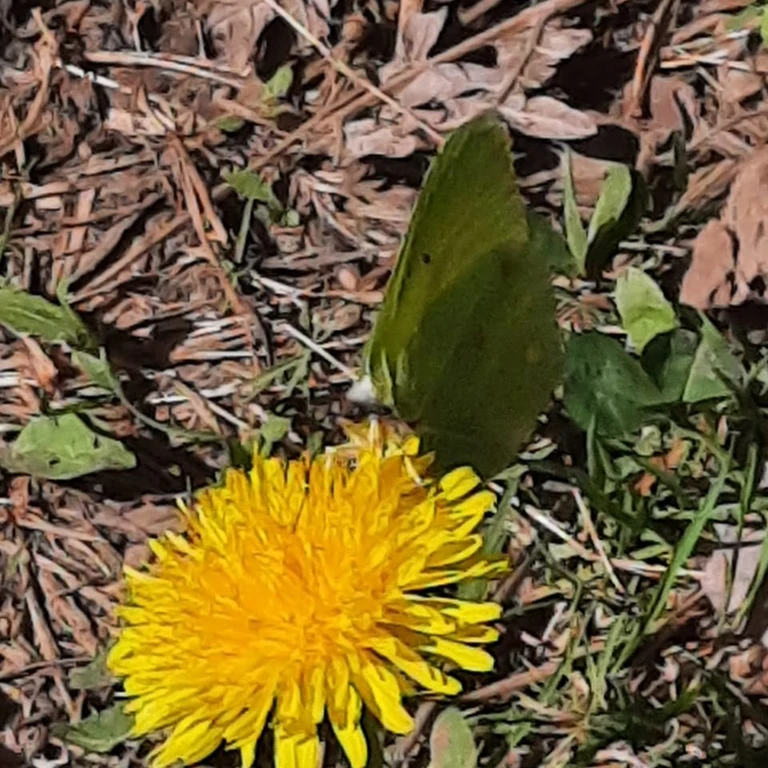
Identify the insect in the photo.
Gonepteryx rhamni
